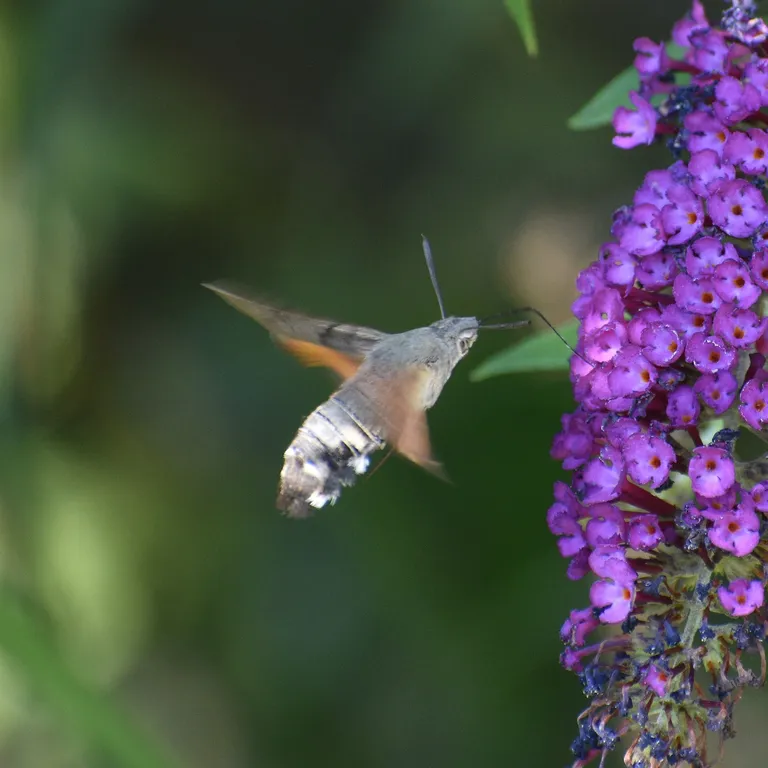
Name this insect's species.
Macroglossum stellatarum
